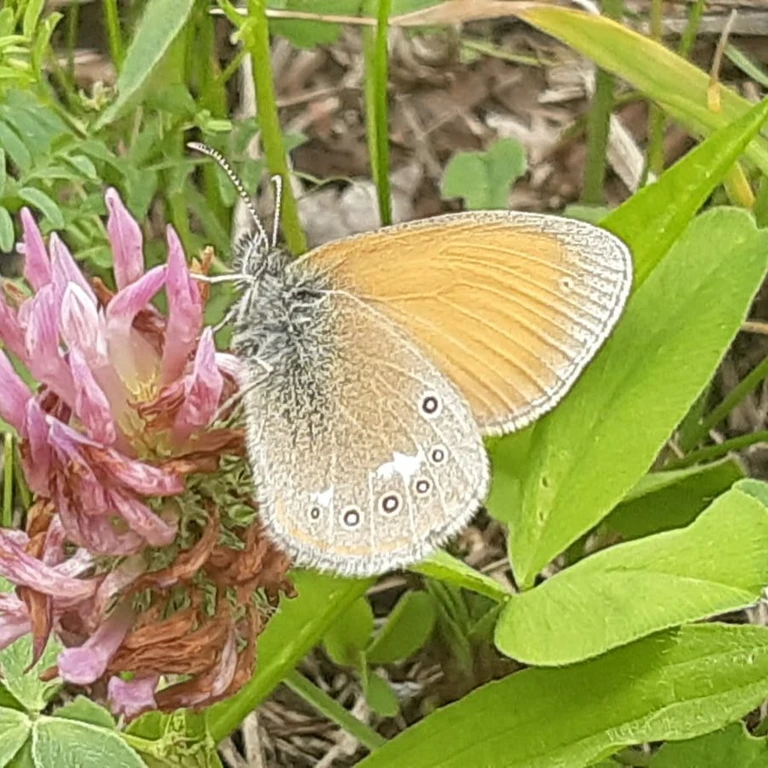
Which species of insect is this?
Coenonympha glycerion (also Coenonympha iphis)
